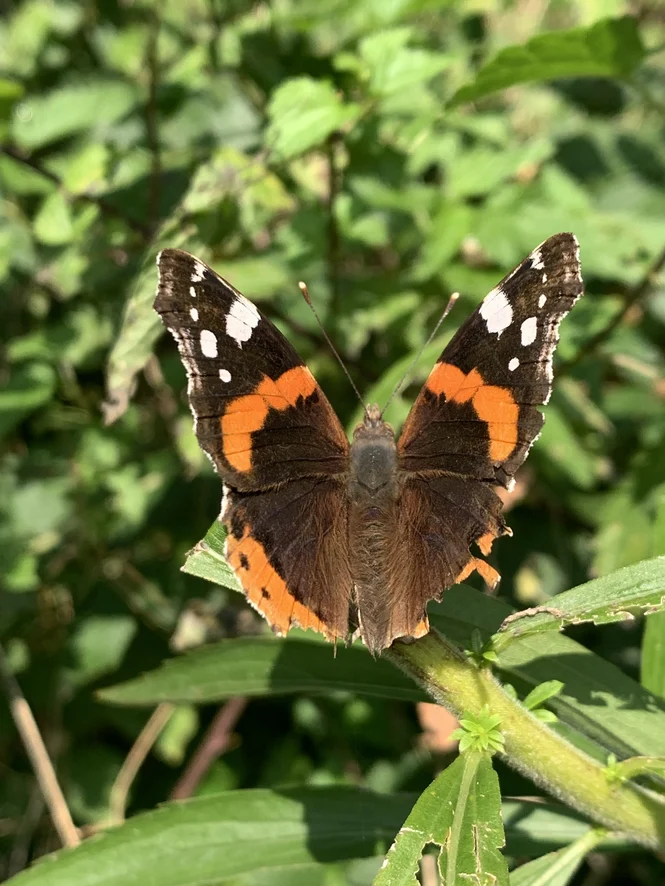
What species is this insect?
Vanessa atalanta
